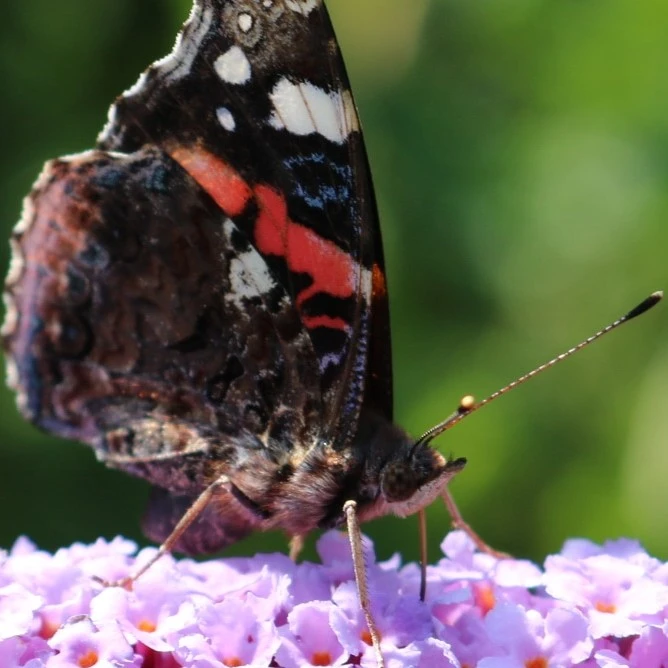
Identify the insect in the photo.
Vanessa atalanta
